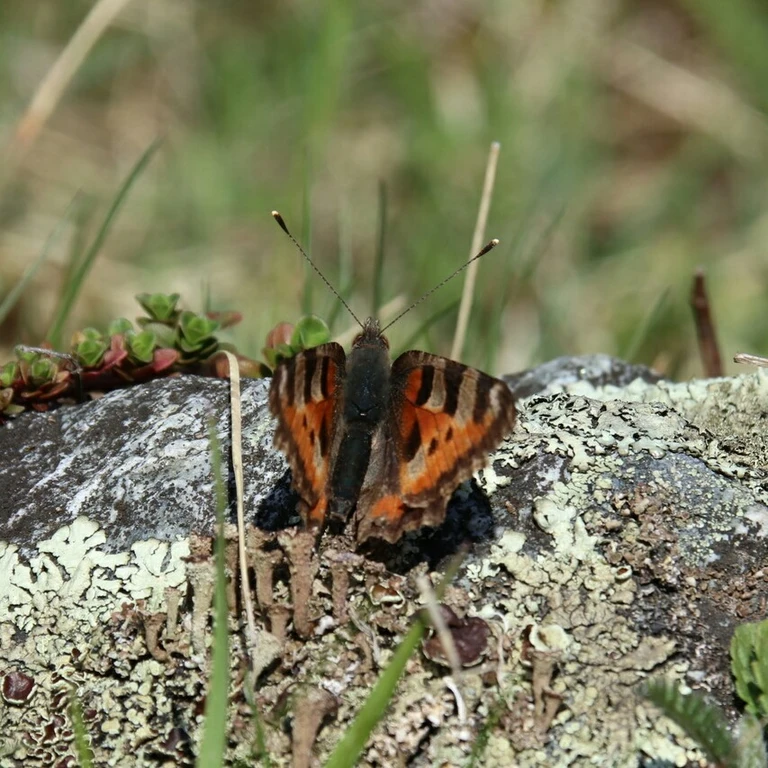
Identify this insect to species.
Aglais urticae
